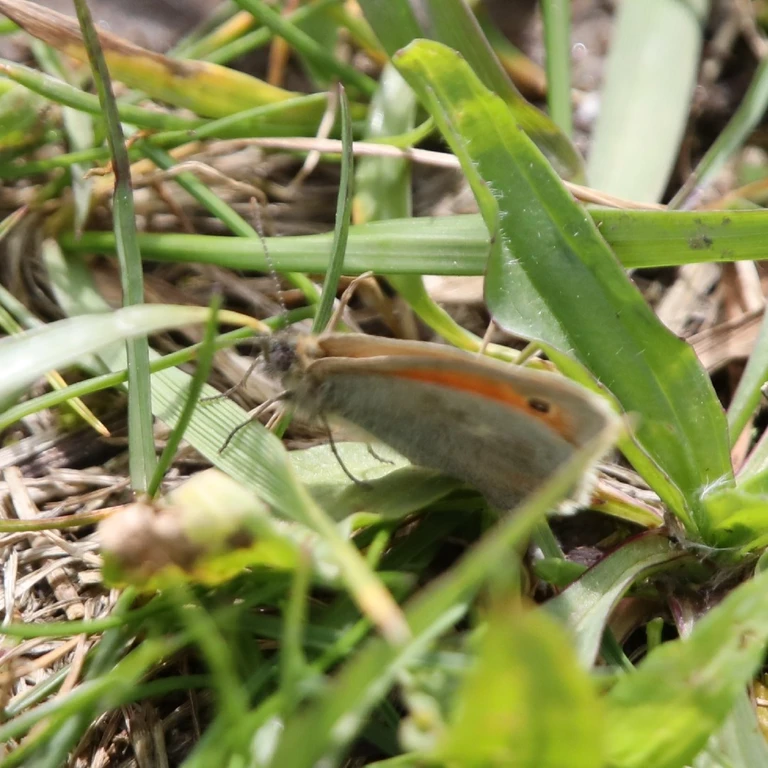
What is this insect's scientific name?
Coenonympha pamphilus
